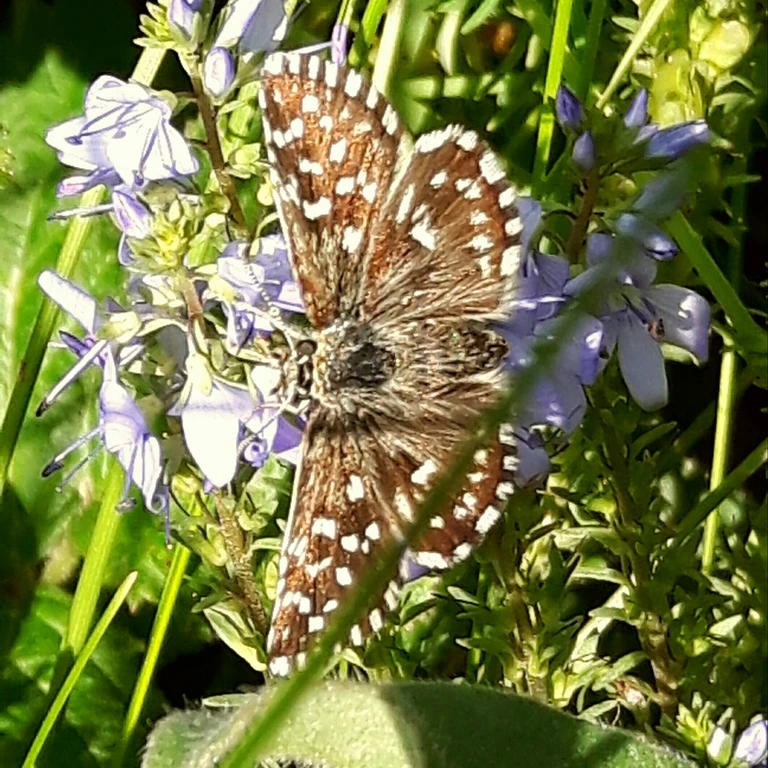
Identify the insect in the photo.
Pyrgus malvae
